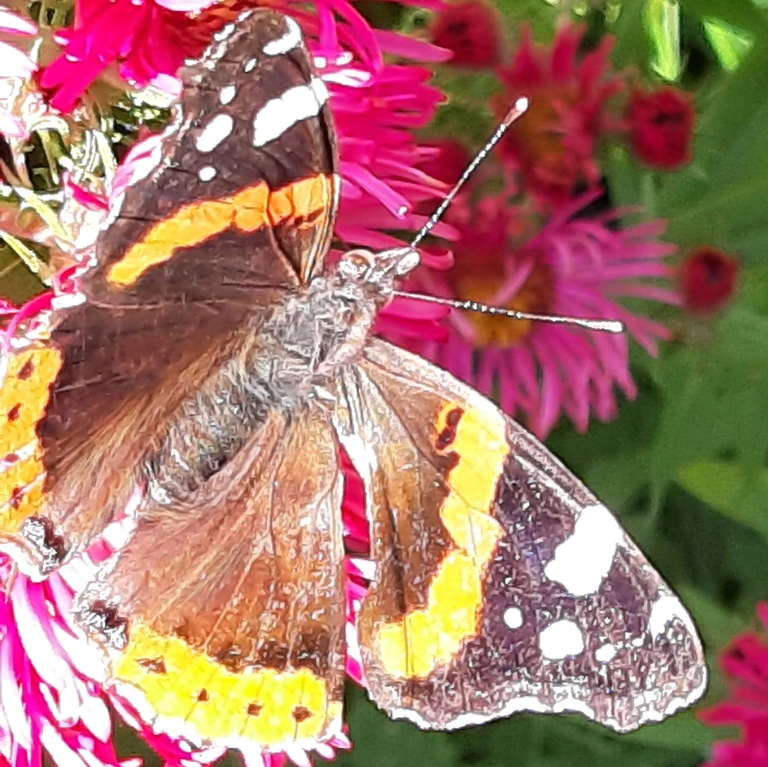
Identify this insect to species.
Vanessa atalanta
